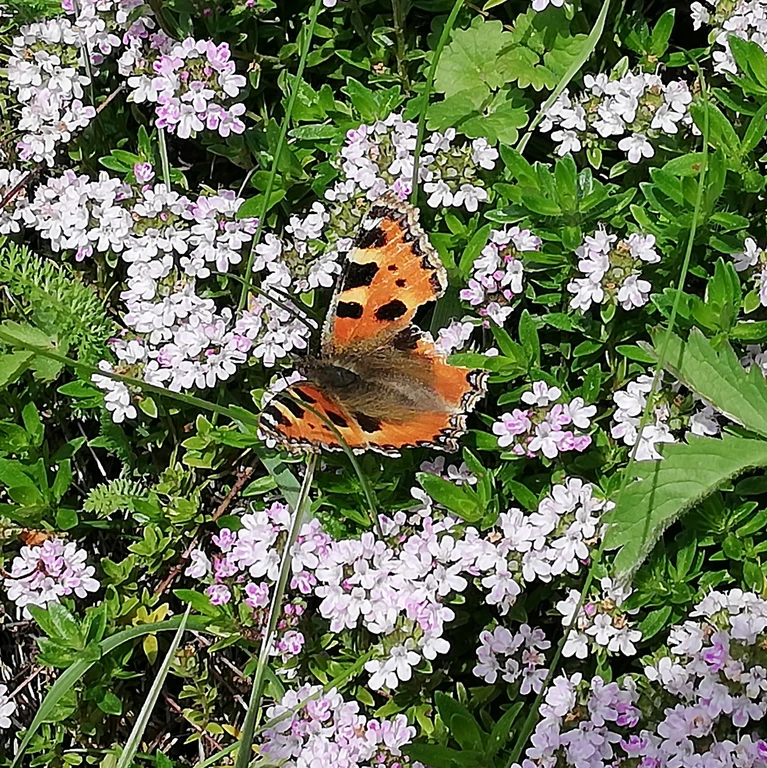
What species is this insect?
Aglais urticae
